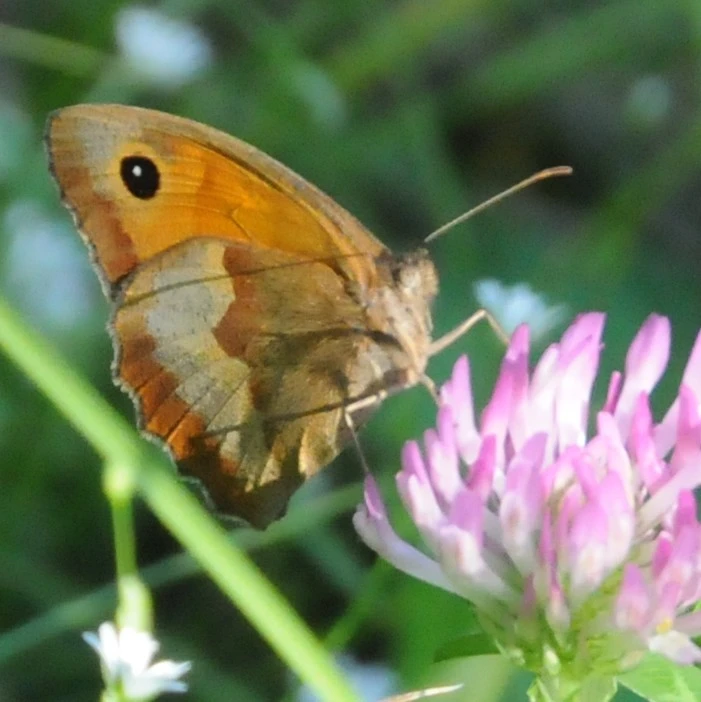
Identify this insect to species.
Maniola jurtina
